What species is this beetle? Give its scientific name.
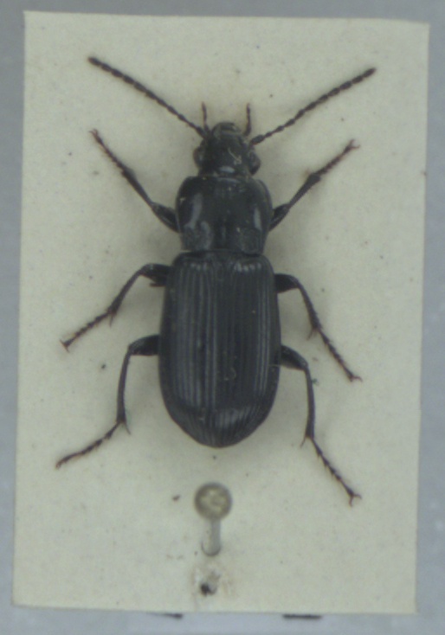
Pterostichus anthracinus
